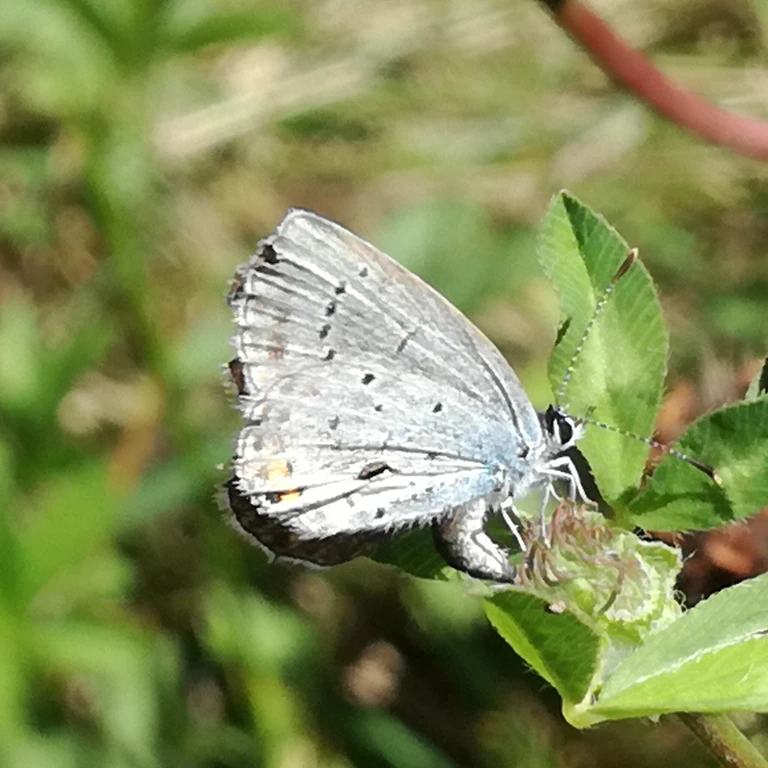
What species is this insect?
Cupido argiades (also Elkalyce argiades)
